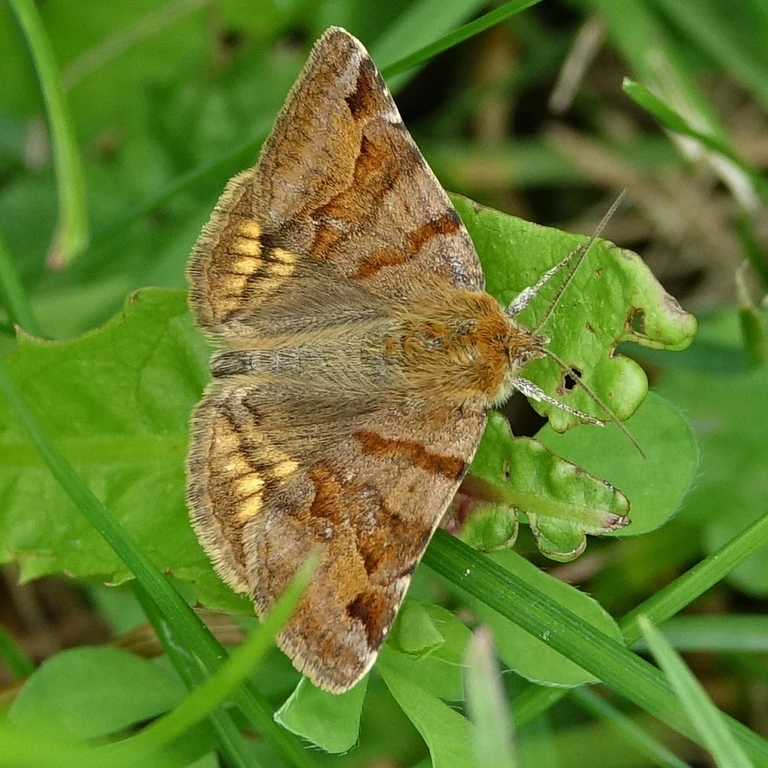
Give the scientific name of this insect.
Euclidia glyphica
